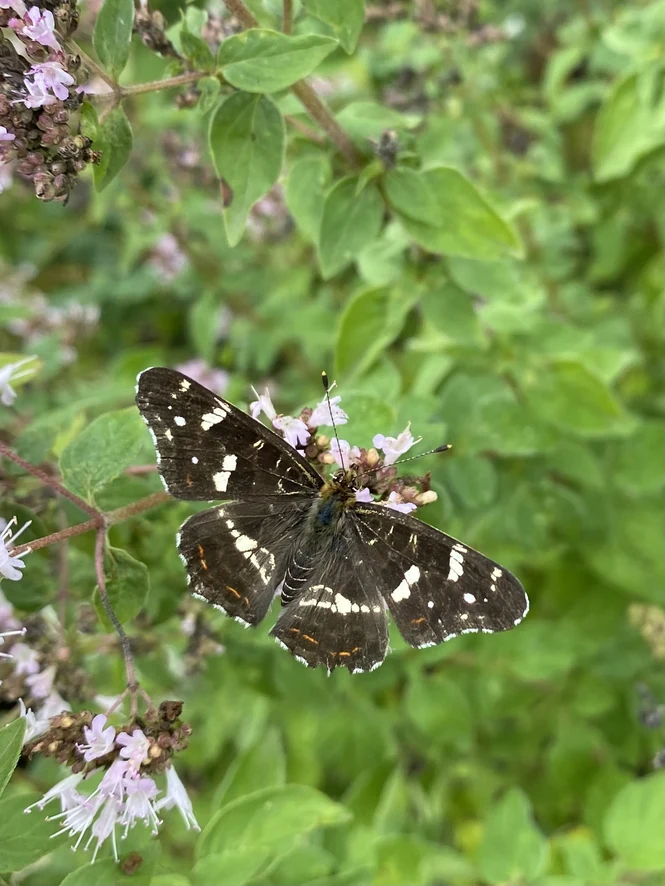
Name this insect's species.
Araschnia levana
